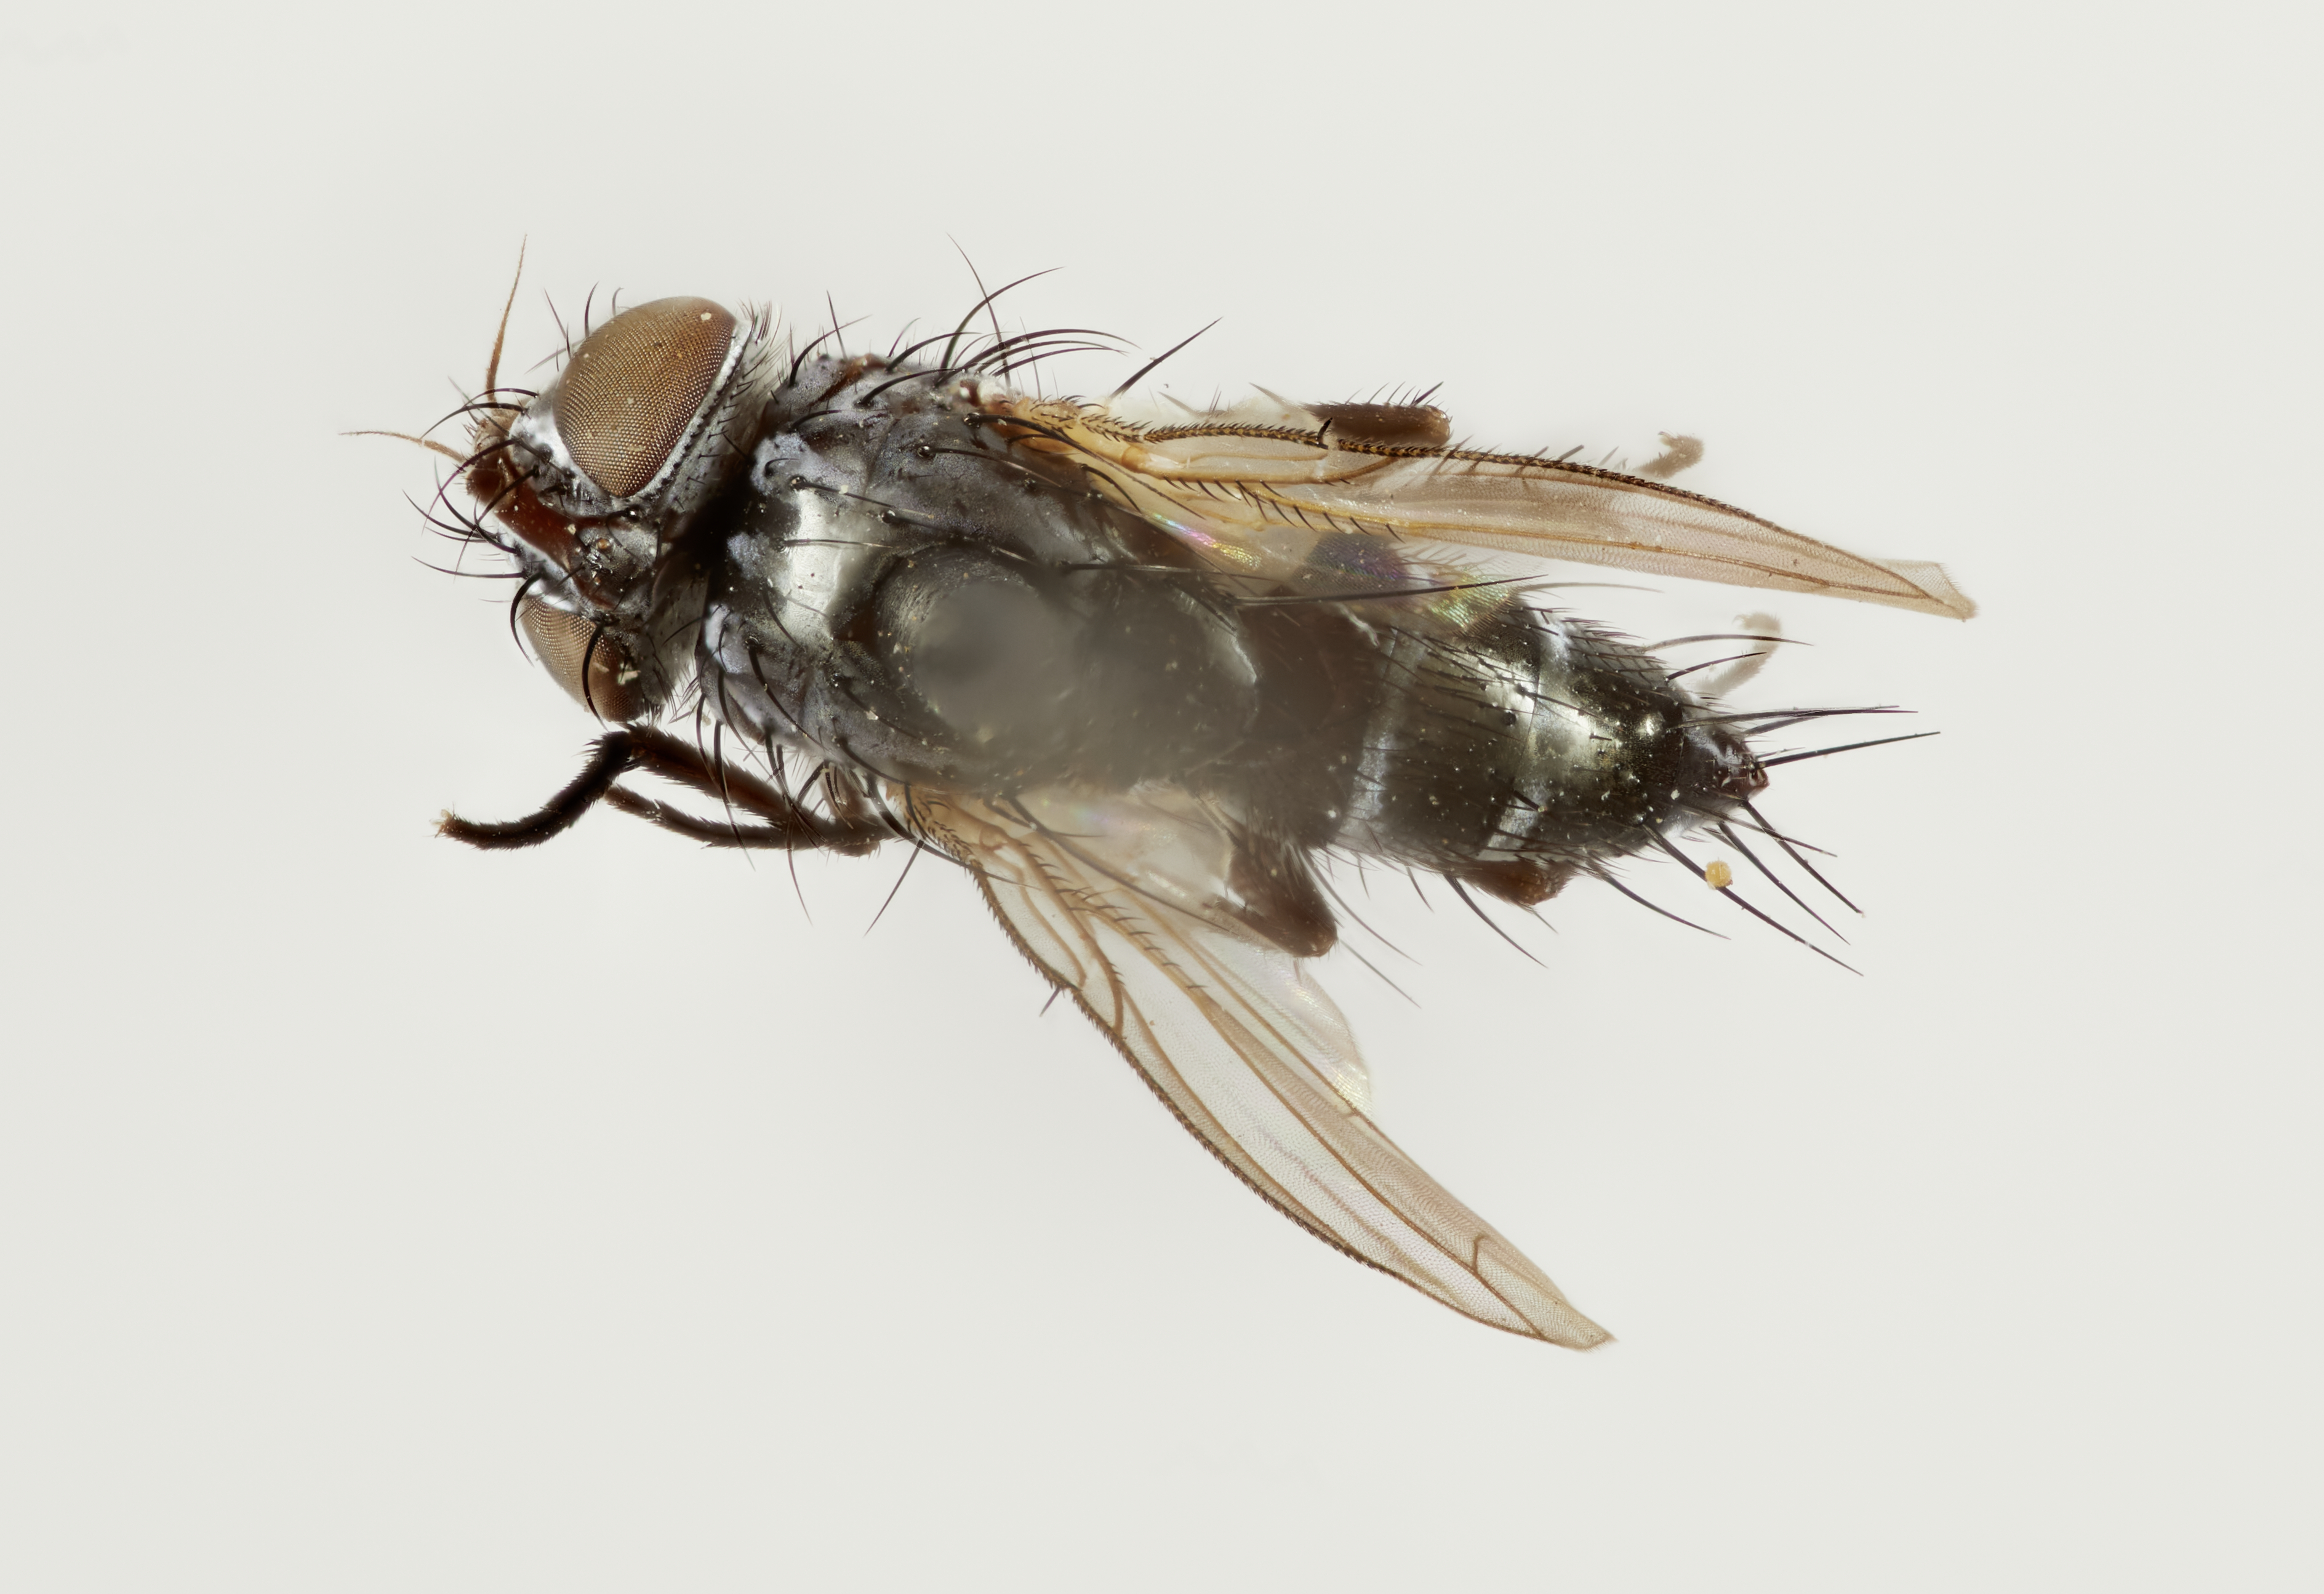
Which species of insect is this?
Micromintho melania
